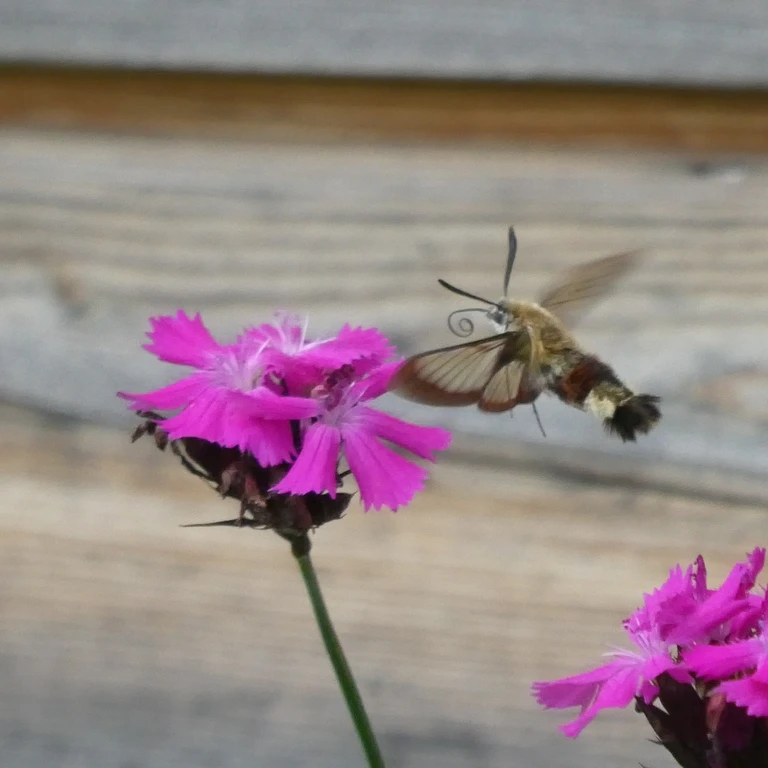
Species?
Hemaris fuciformis
